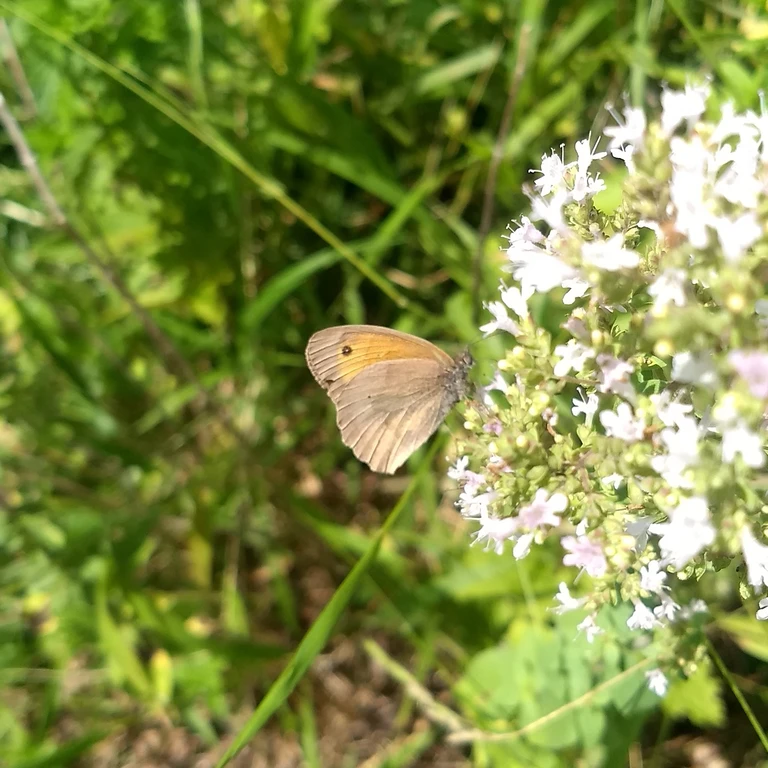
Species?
Maniola jurtina
